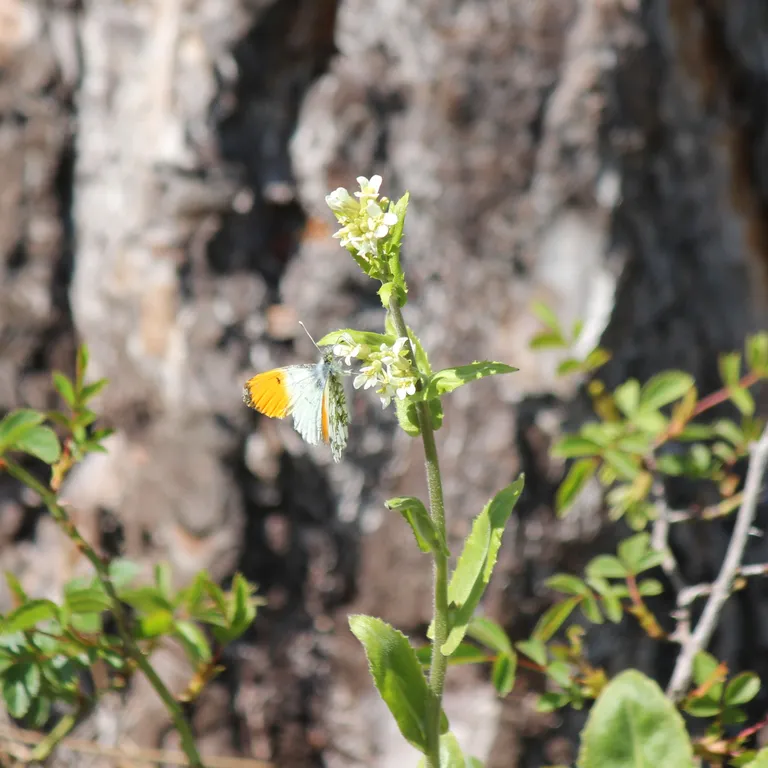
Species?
Anthocharis cardamines
